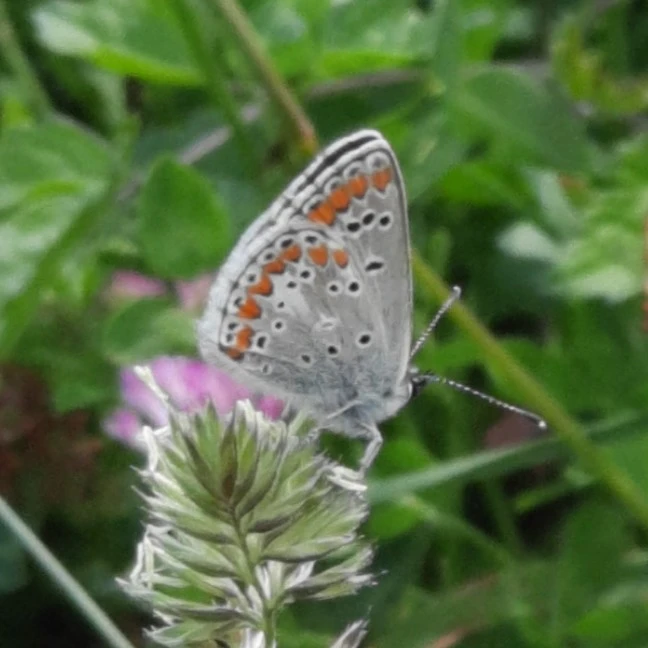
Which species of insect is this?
Aricia agestis/artaxerxes
